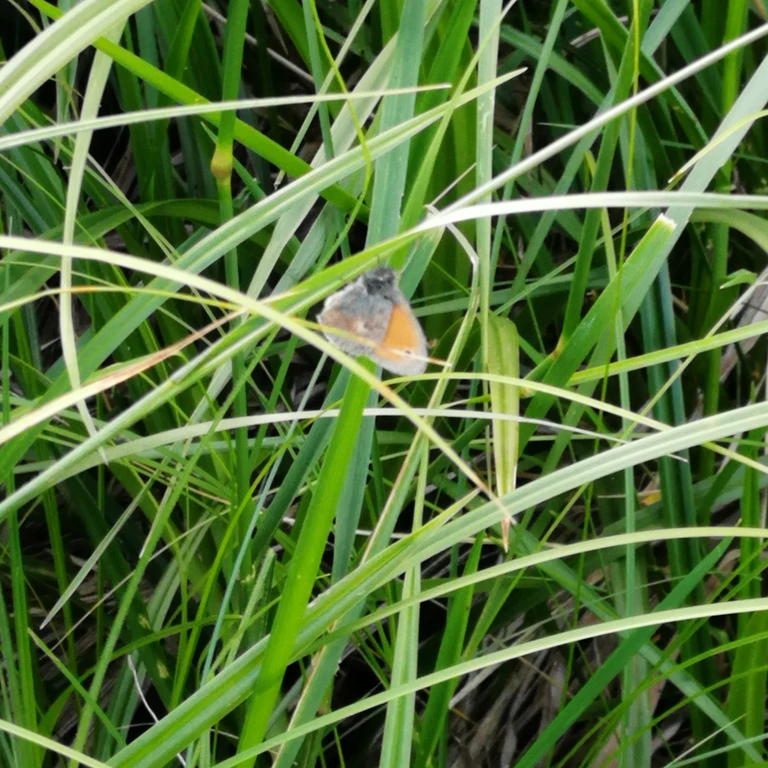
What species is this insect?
Coenonympha pamphilus
